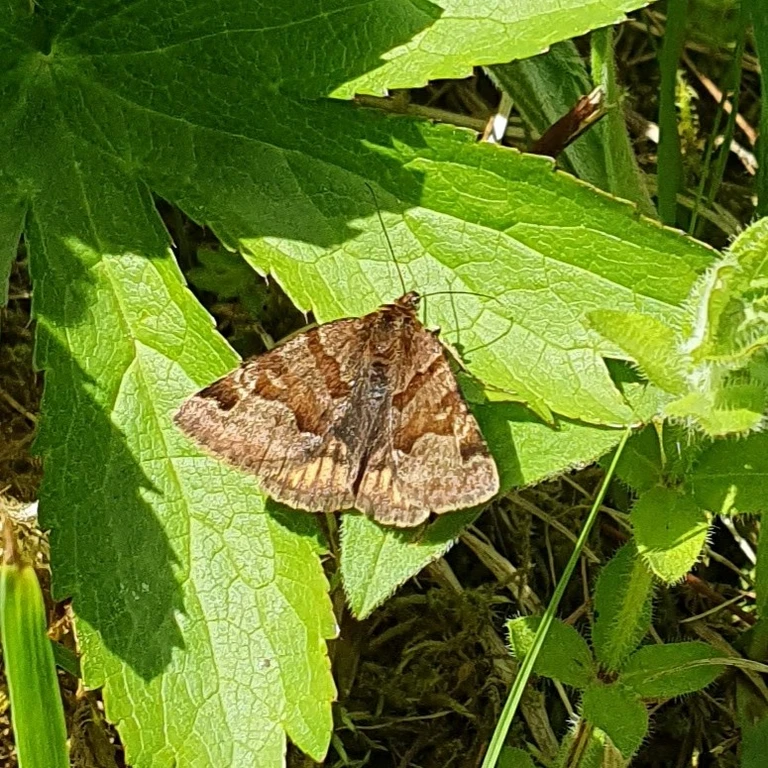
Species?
Euclidia glyphica
